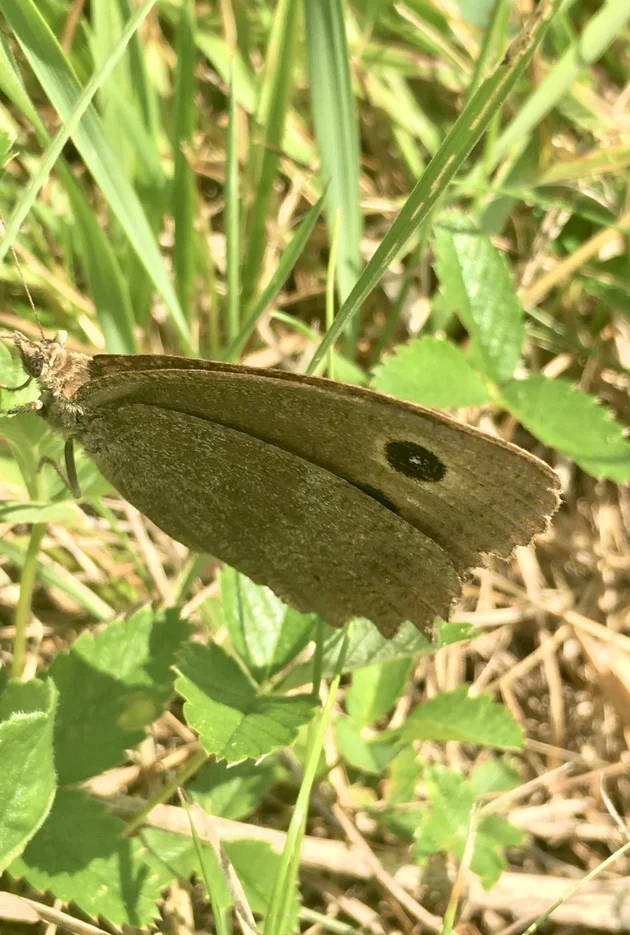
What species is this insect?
Minois dryas
